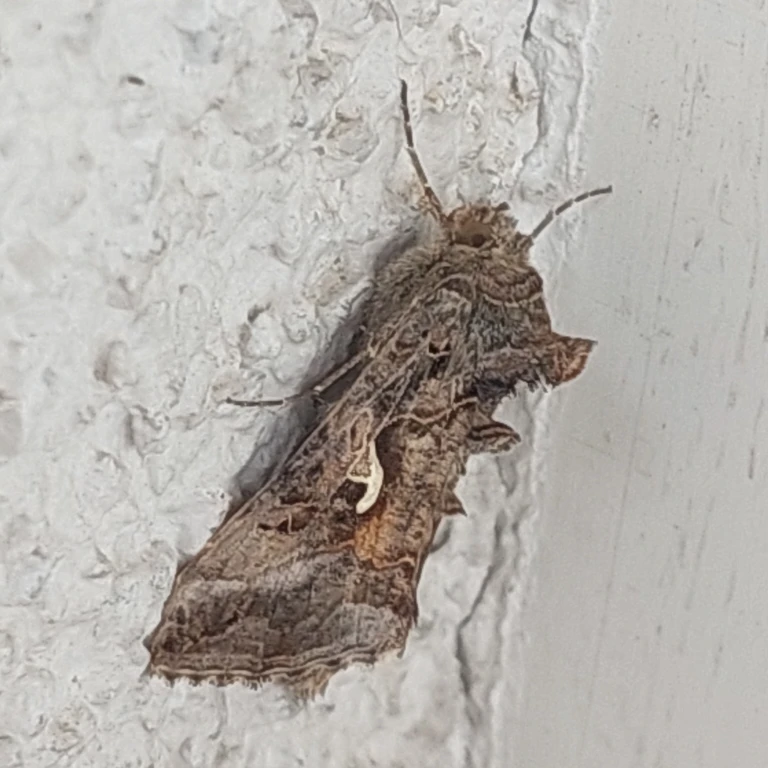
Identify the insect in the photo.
Autographa gamma
